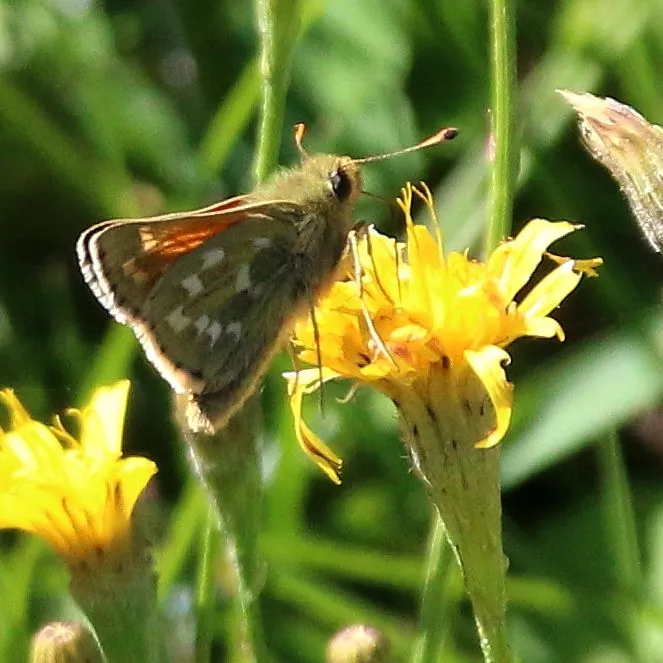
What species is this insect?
Hesperia comma
